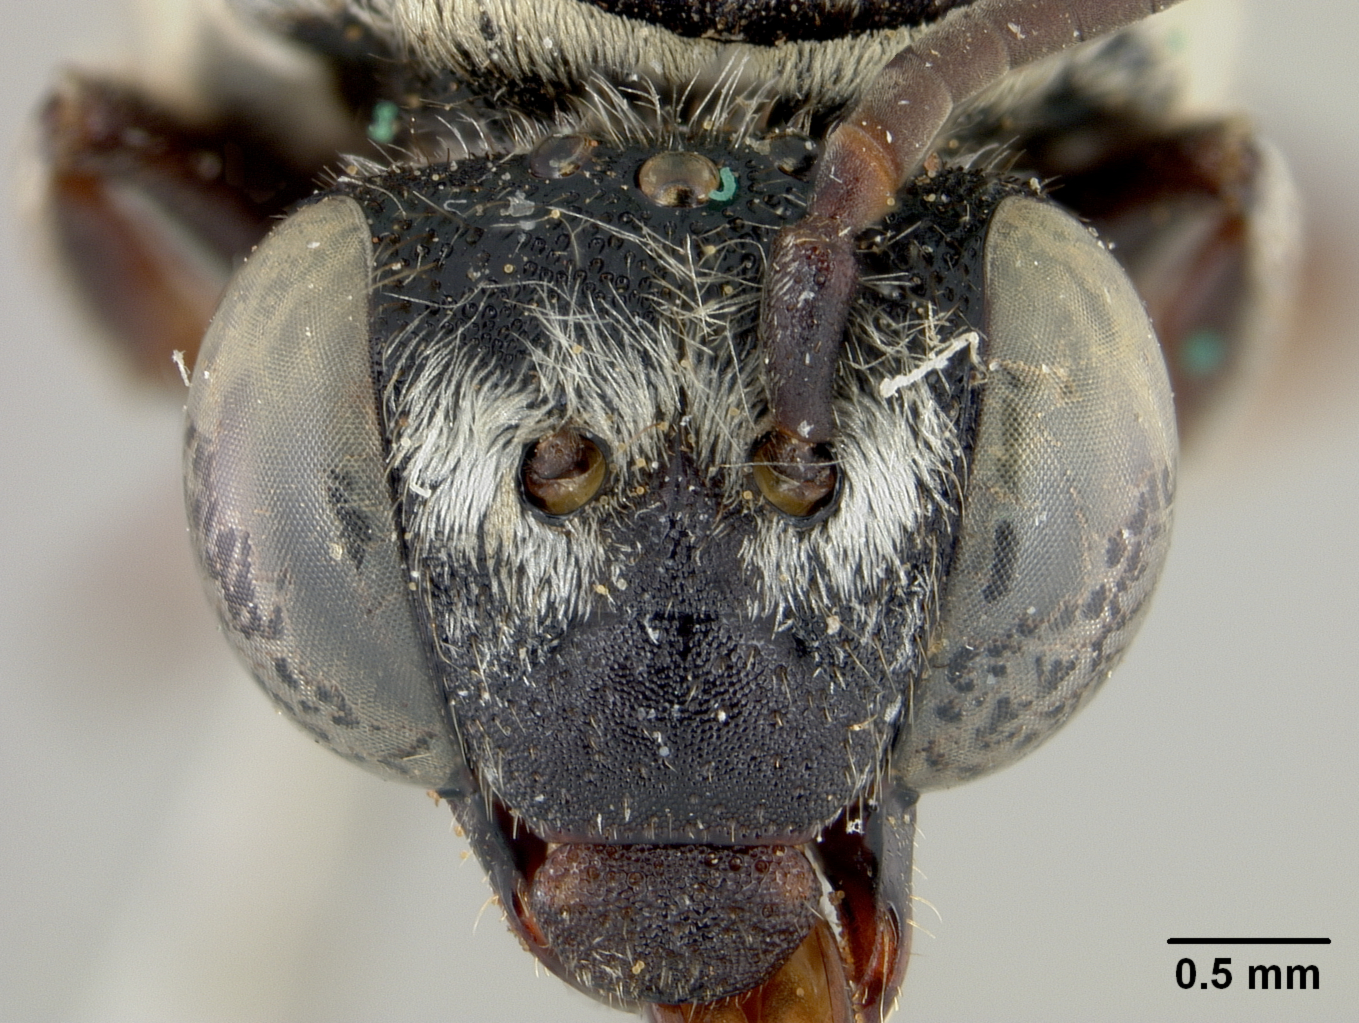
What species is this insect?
Triepeolus subalpinus
